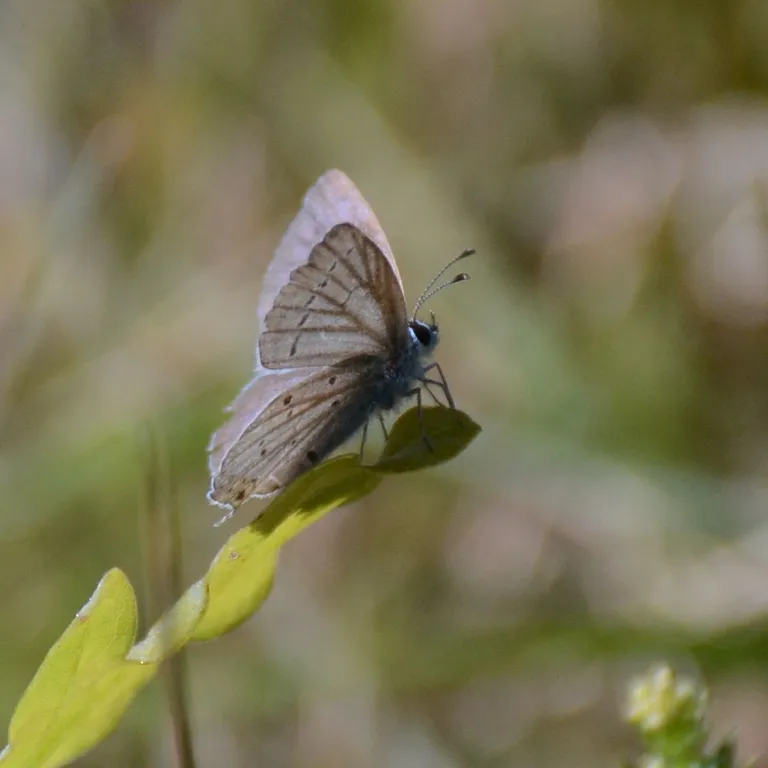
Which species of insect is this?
Cupido argiades (also Elkalyce argiades)
